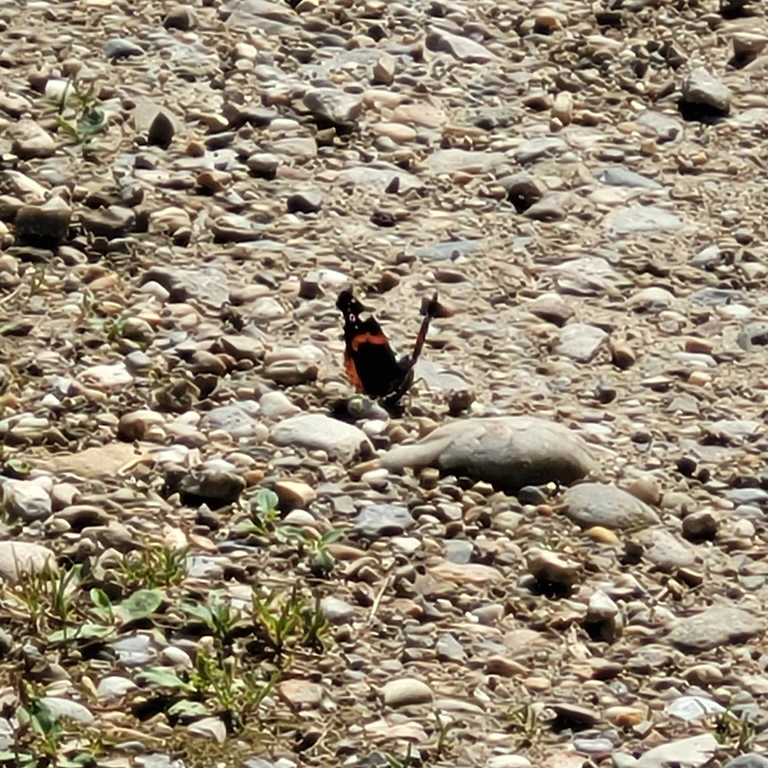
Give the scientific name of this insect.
Vanessa atalanta
